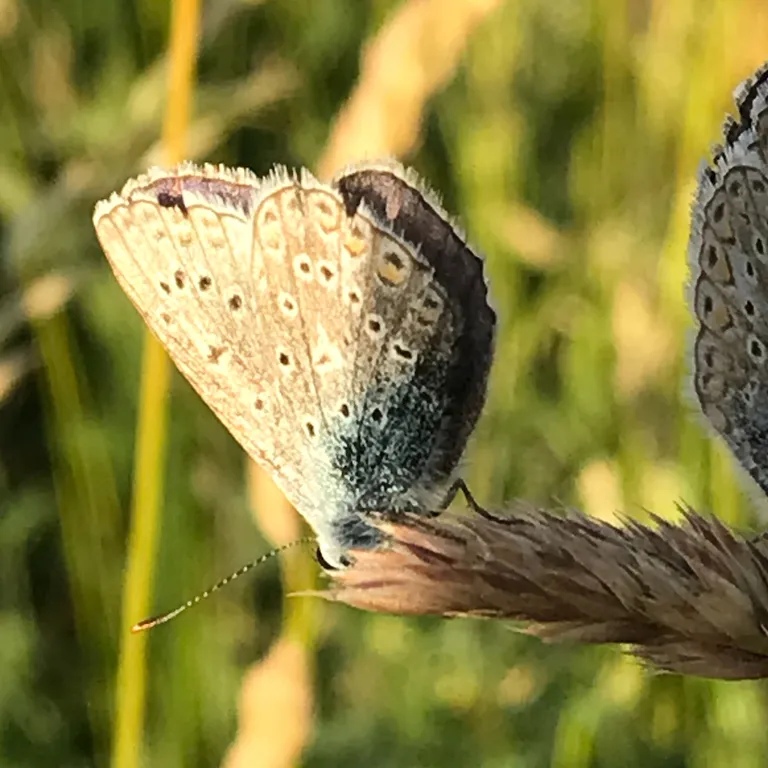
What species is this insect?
Polyommatus icarus
